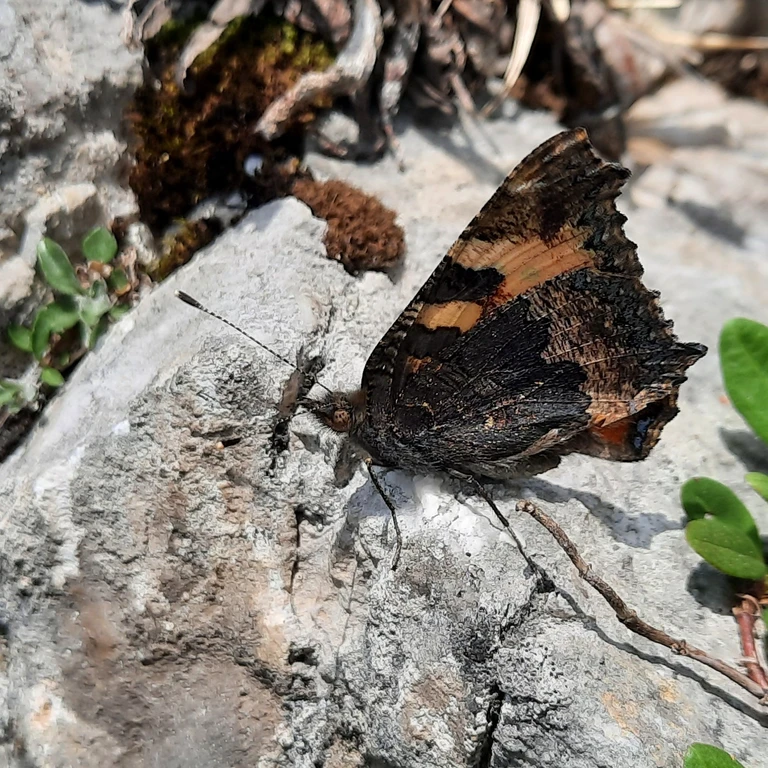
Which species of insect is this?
Aglais urticae
